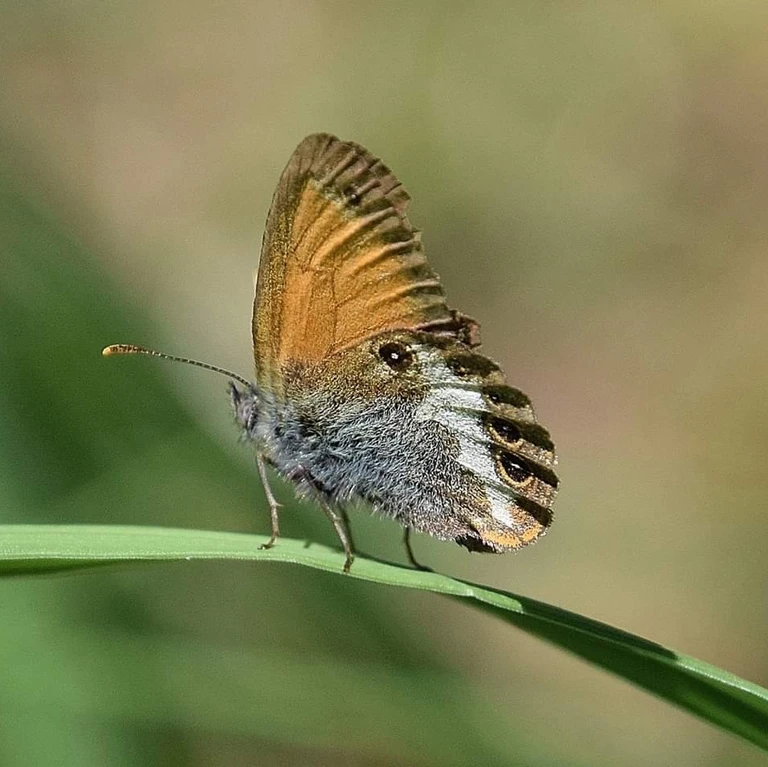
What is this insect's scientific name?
Coenonympha arcania
